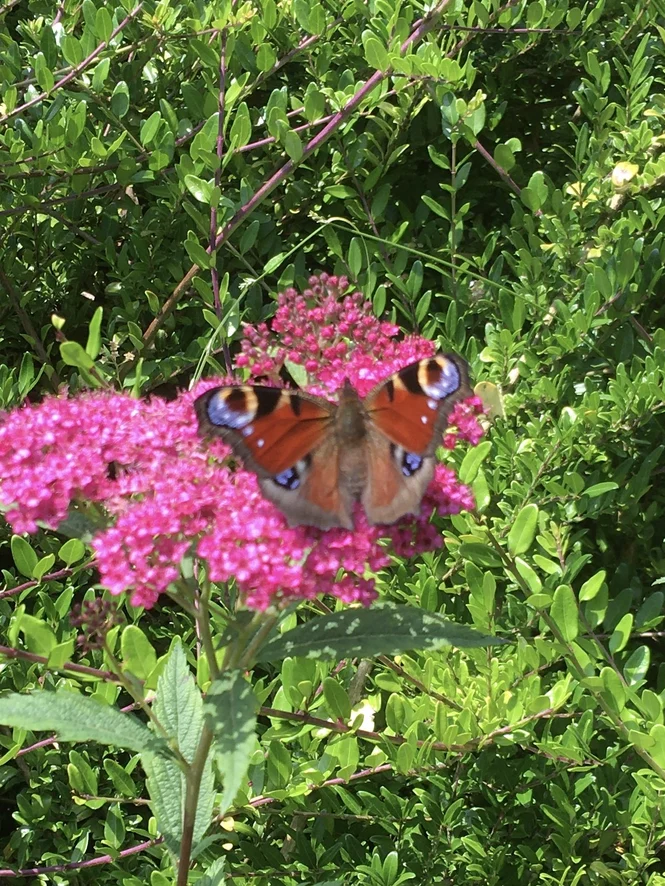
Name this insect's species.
Aglais io
